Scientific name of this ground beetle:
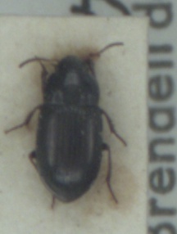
Amara infima
